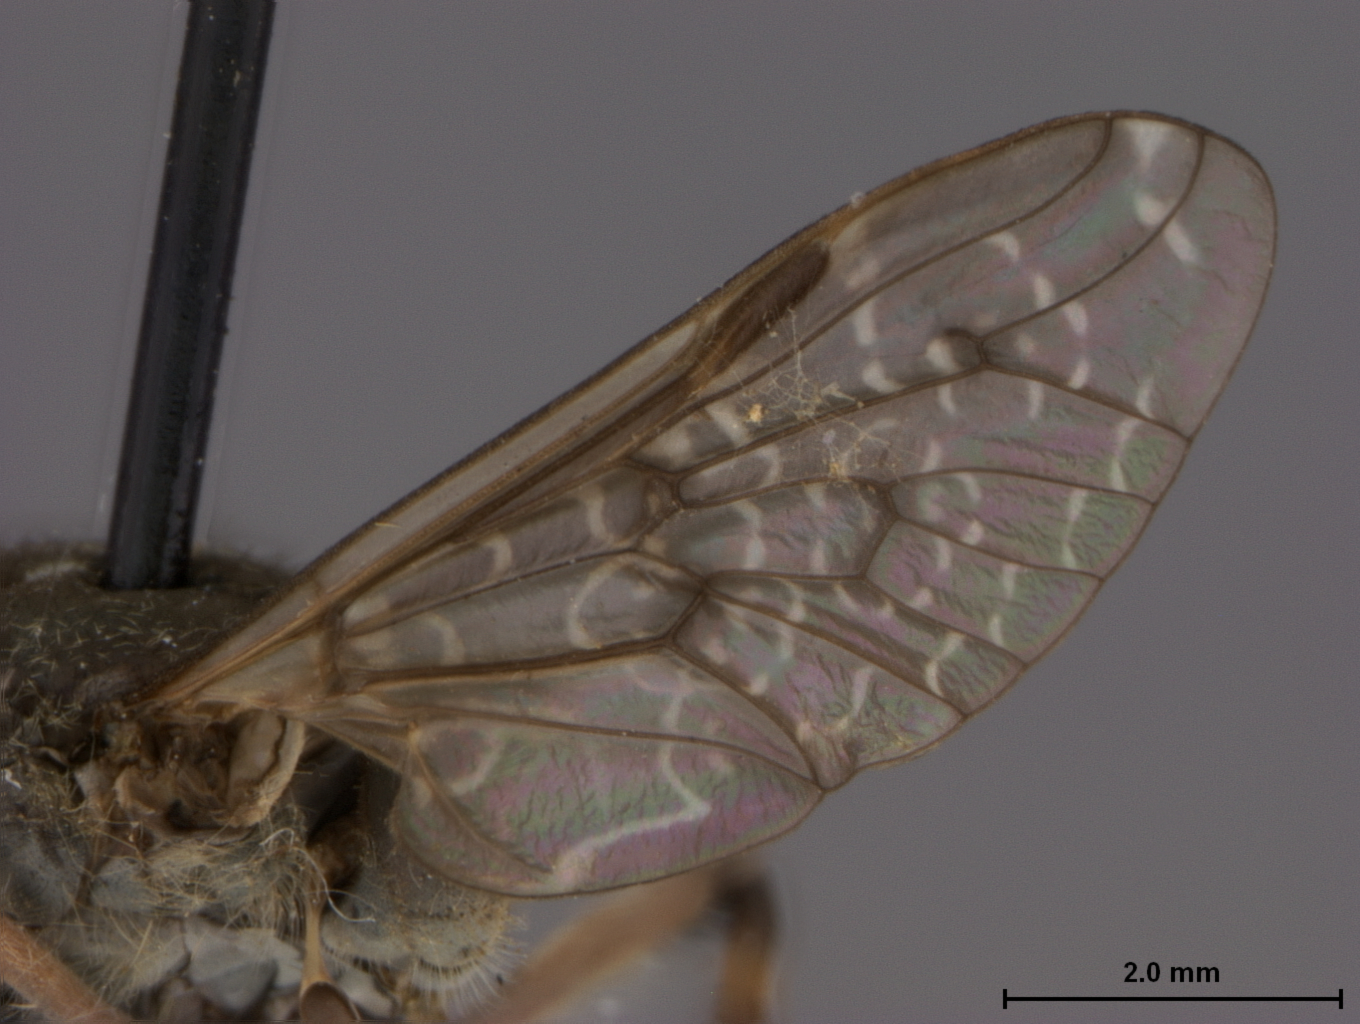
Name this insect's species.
Haematopota gregoryi
